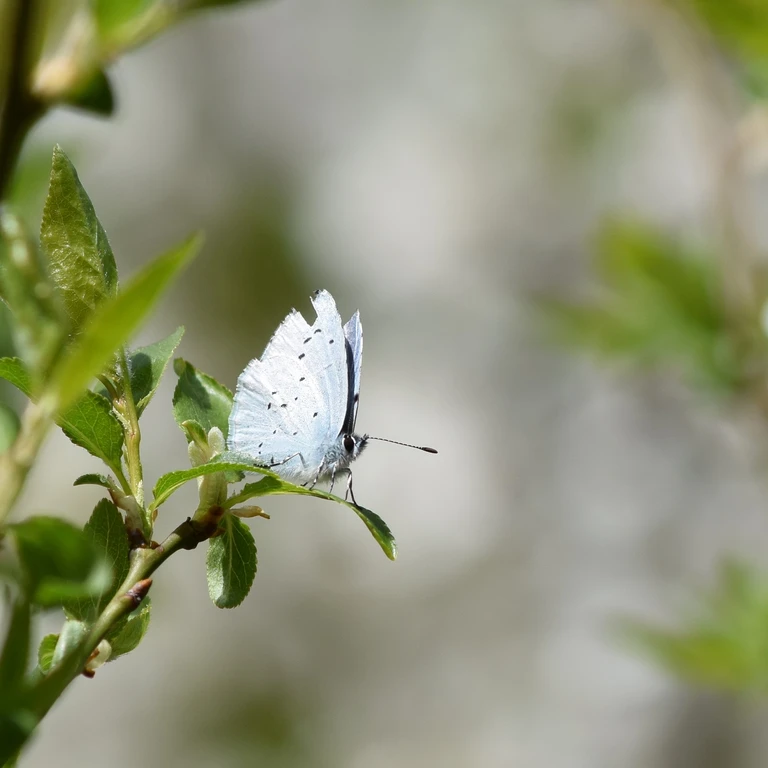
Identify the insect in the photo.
Celastrina argiolus
